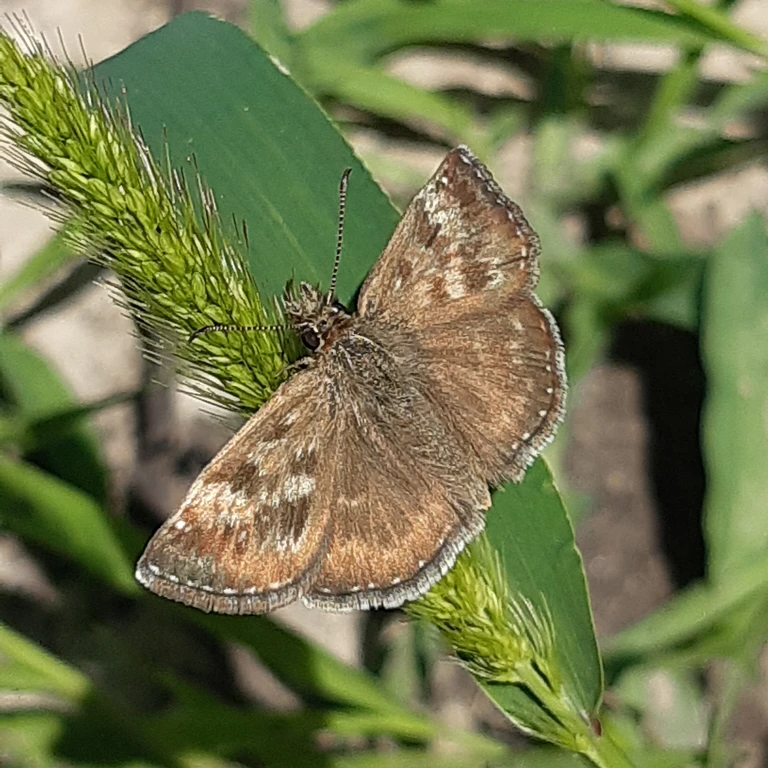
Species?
Erynnis tages
